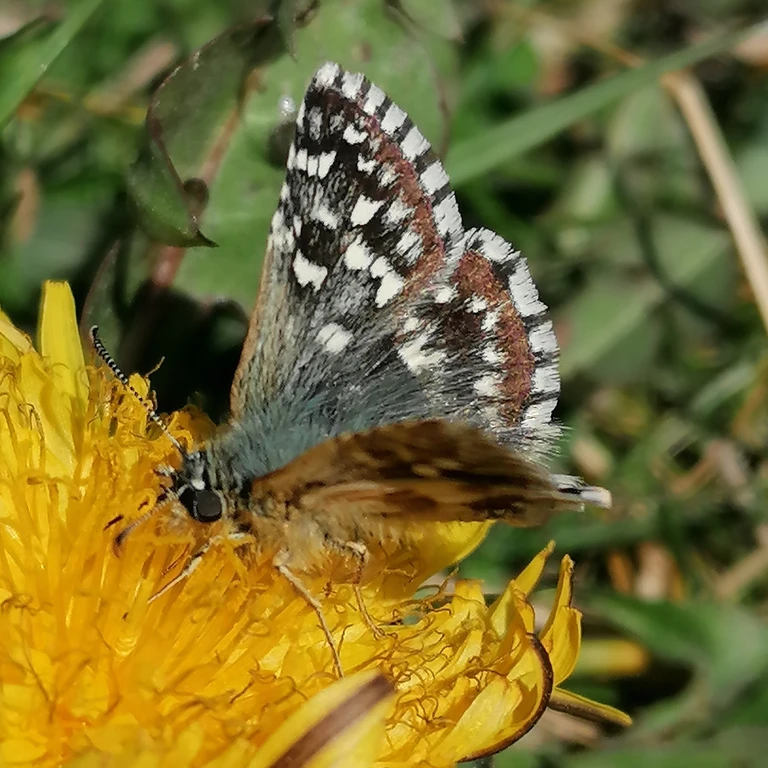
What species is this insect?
Pyrgus malvae
